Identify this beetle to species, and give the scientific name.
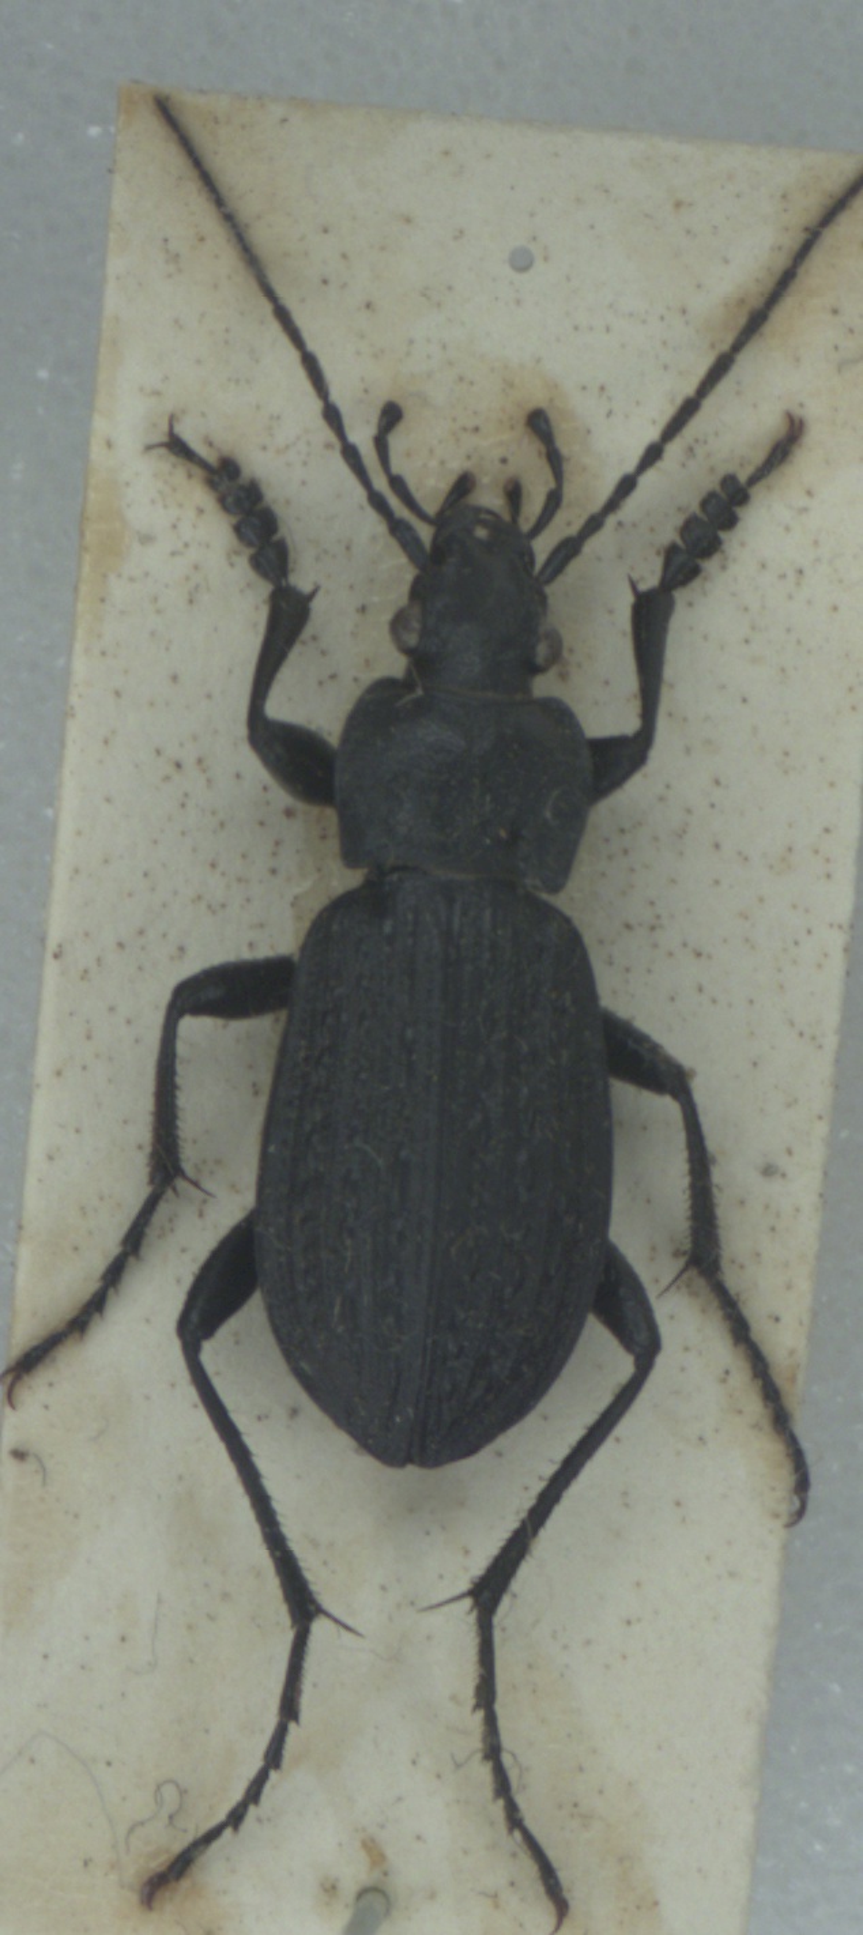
Carabus granulatus
